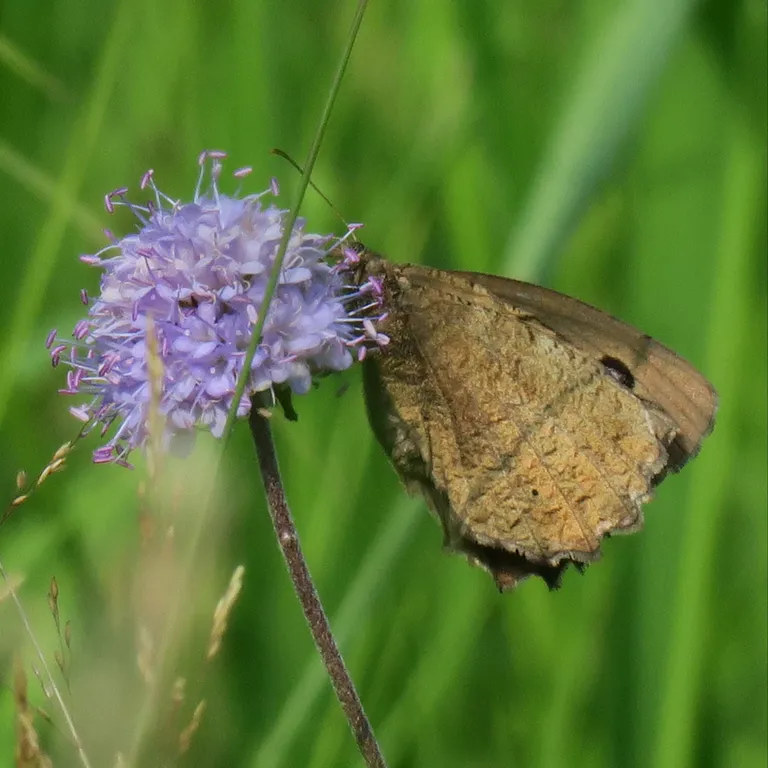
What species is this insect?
Minois dryas
